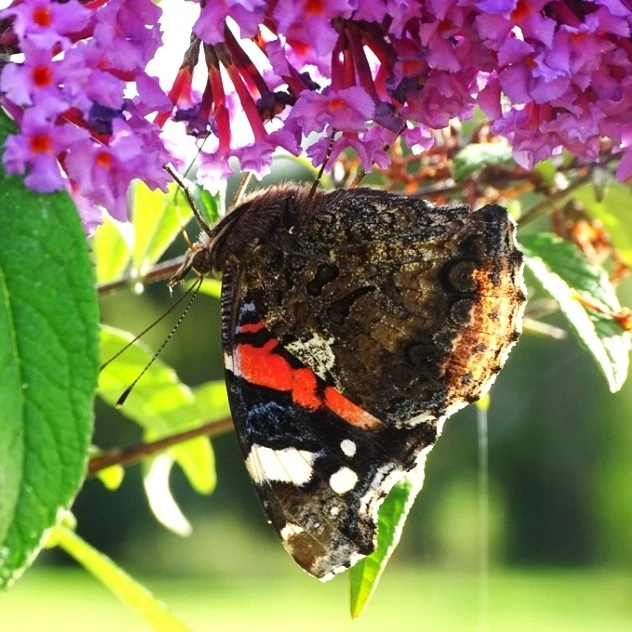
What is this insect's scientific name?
Vanessa atalanta
